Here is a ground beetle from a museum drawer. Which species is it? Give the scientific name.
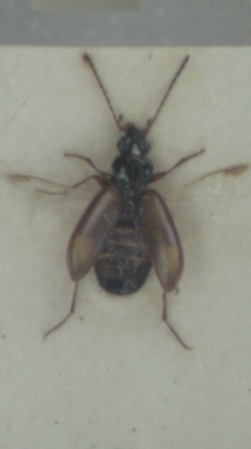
Bembidion saxatile
